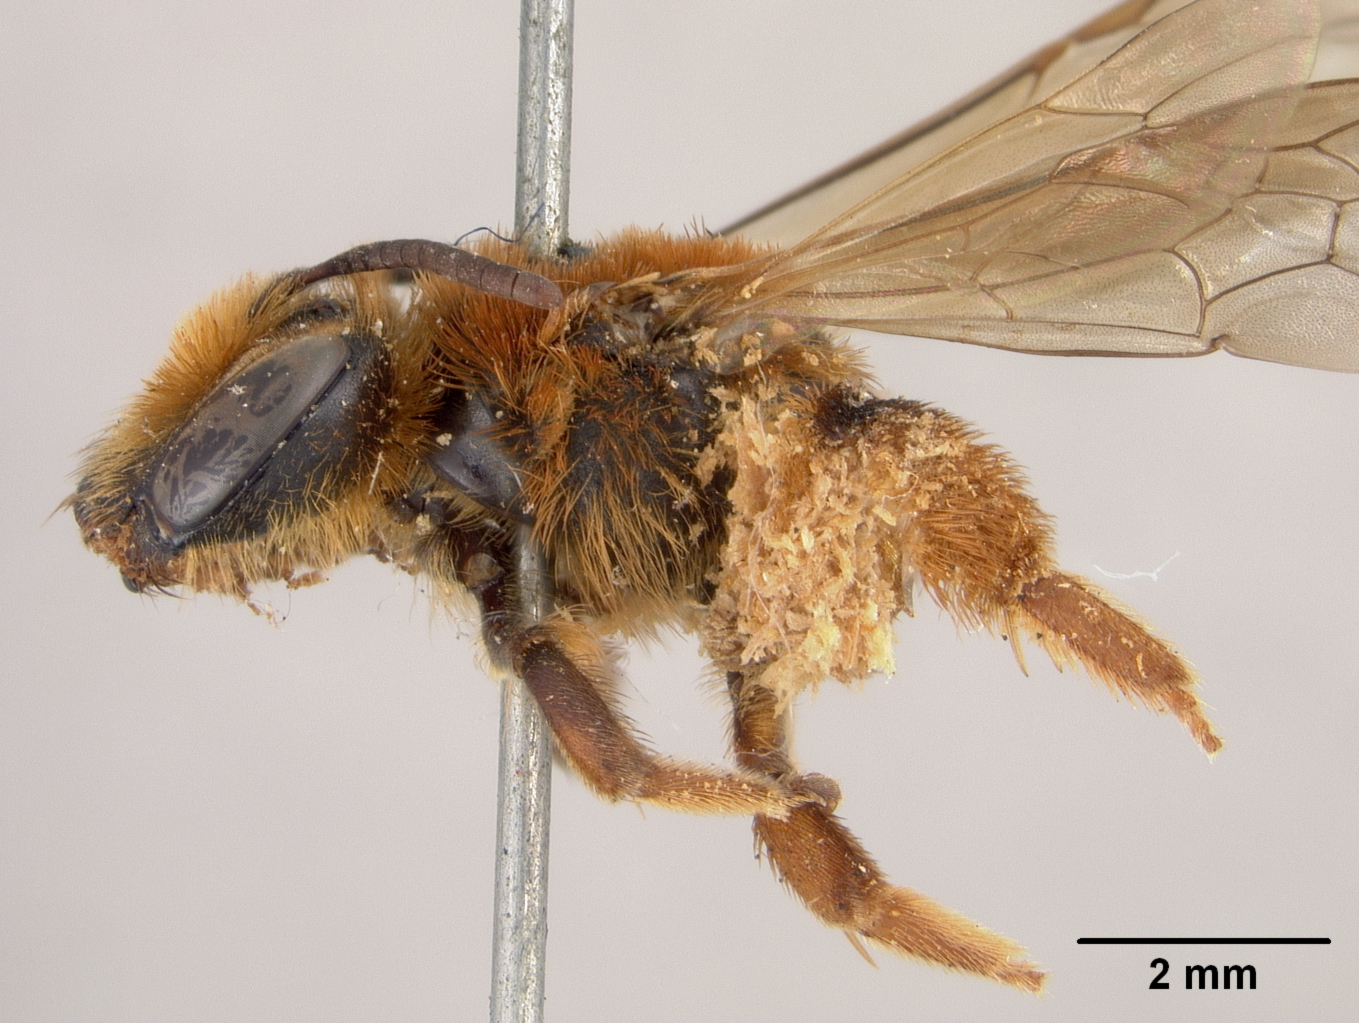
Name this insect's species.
Andrena zachroa
